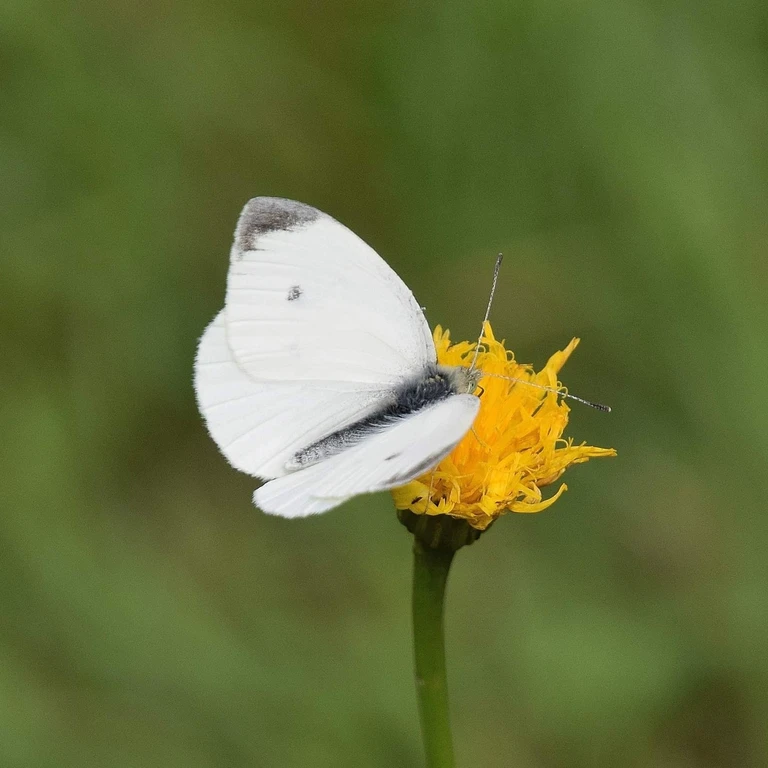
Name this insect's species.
Pieris rapae
